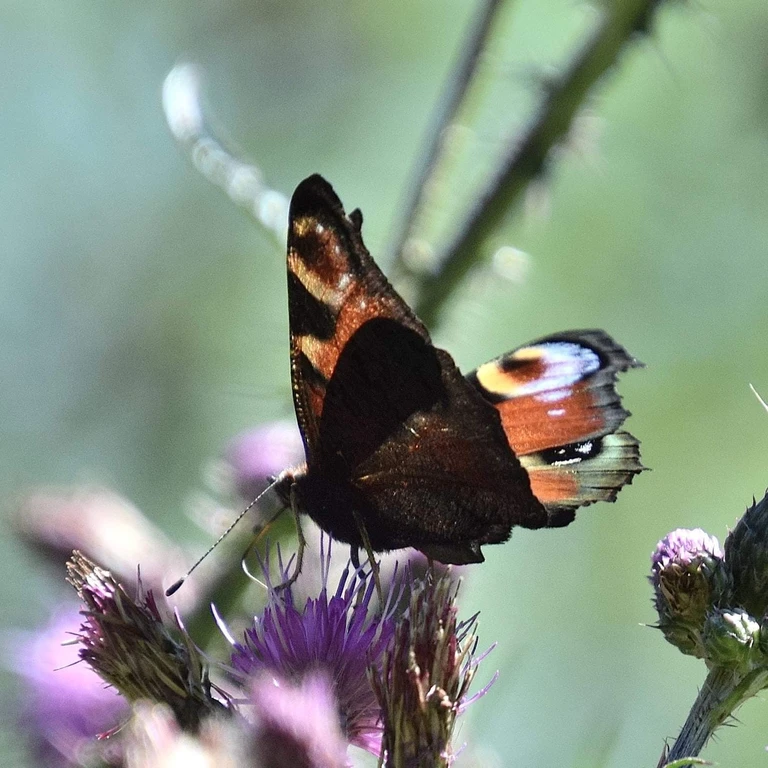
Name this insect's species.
Aglais io
